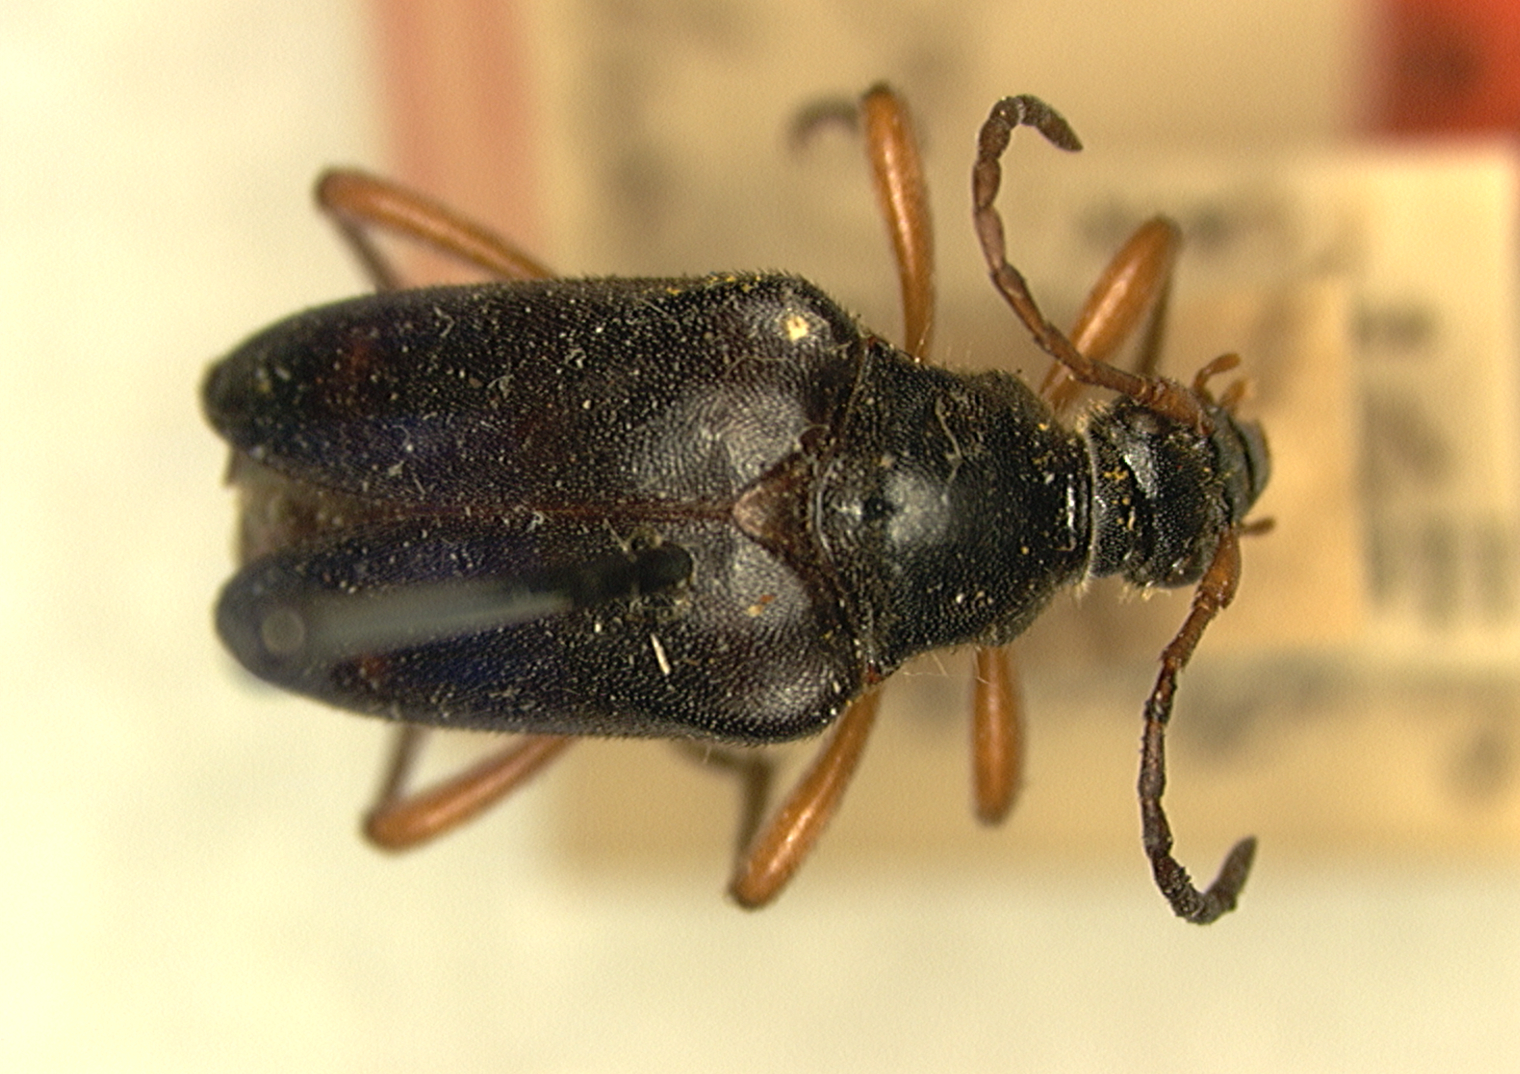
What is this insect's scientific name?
Judolia instabilis (also Leptura flaviventris)
